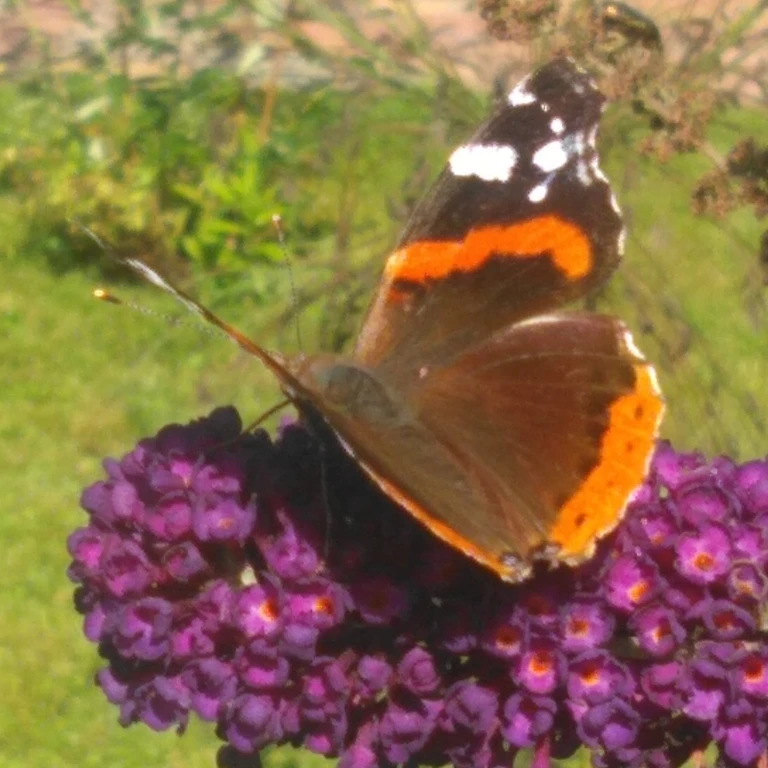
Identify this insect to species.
Vanessa atalanta
